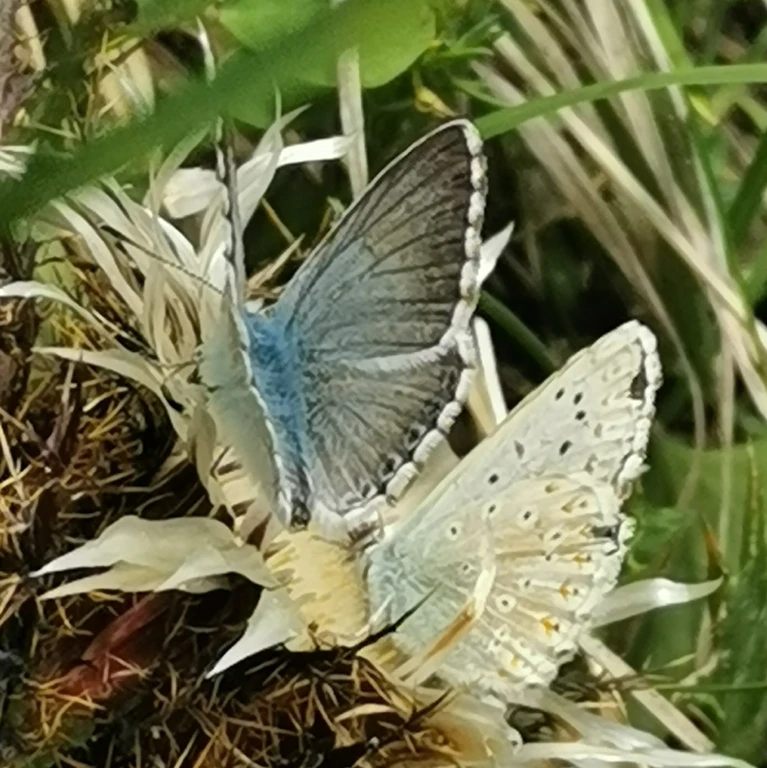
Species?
Lysandra coridon
